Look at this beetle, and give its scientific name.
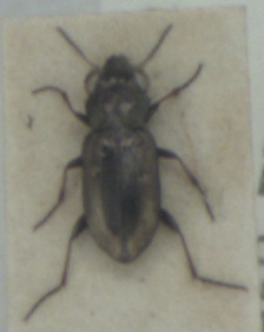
Notiophilus biguttatus
